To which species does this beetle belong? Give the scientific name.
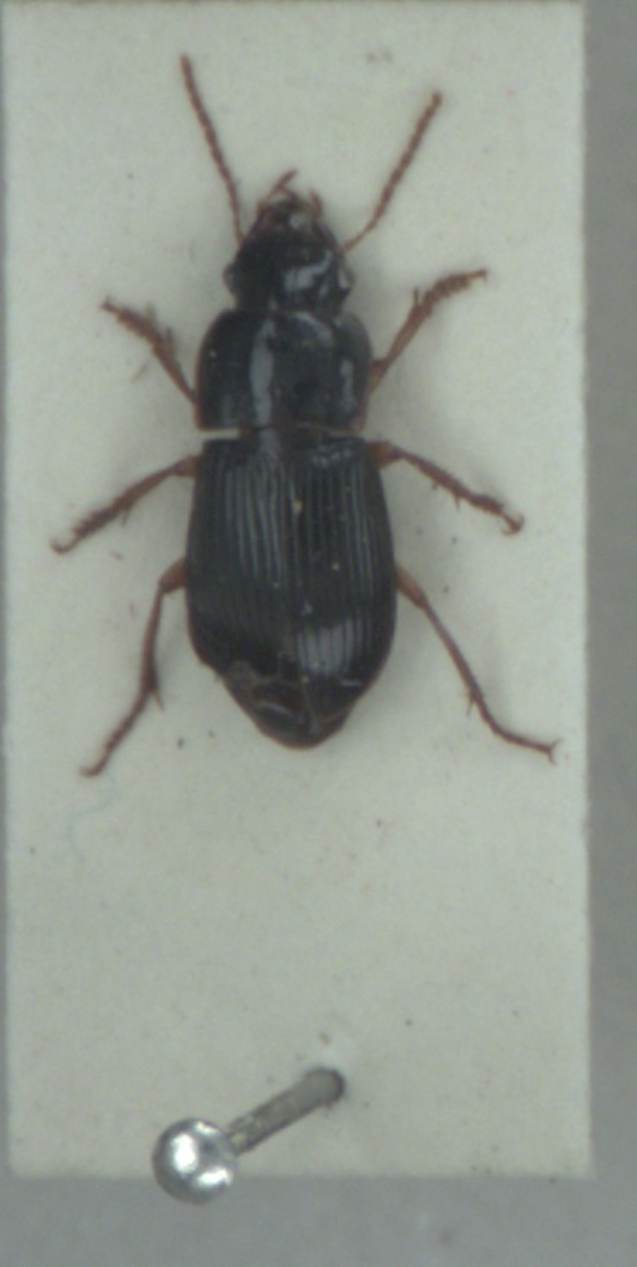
Harpalus latus
